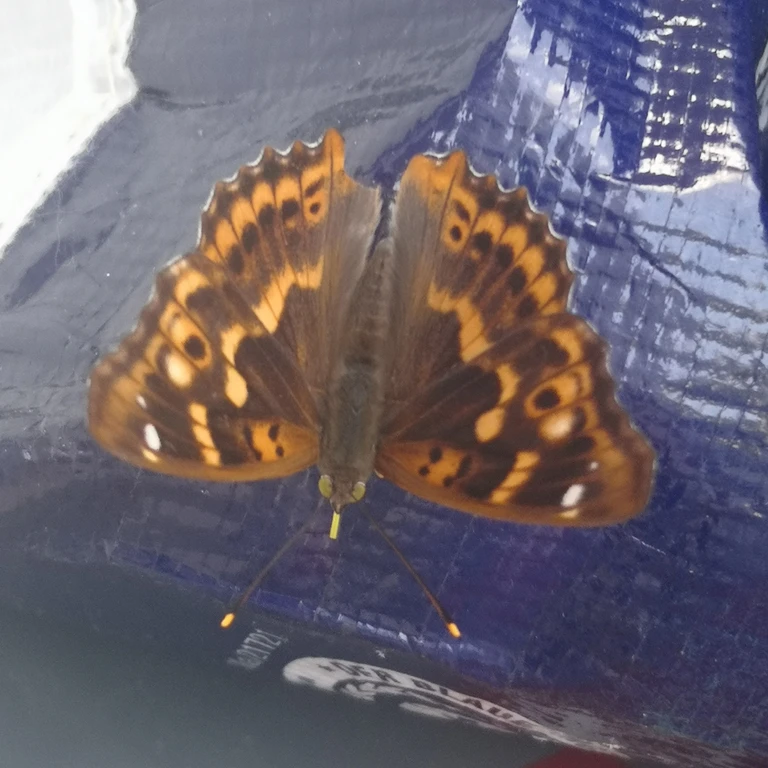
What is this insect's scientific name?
Apatura ilia
